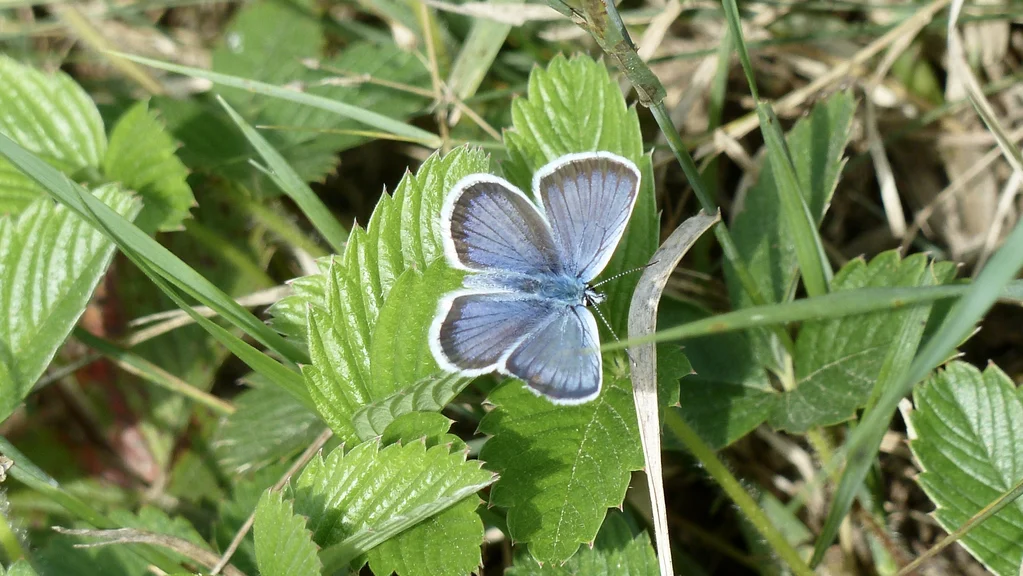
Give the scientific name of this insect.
Plebejus argus
